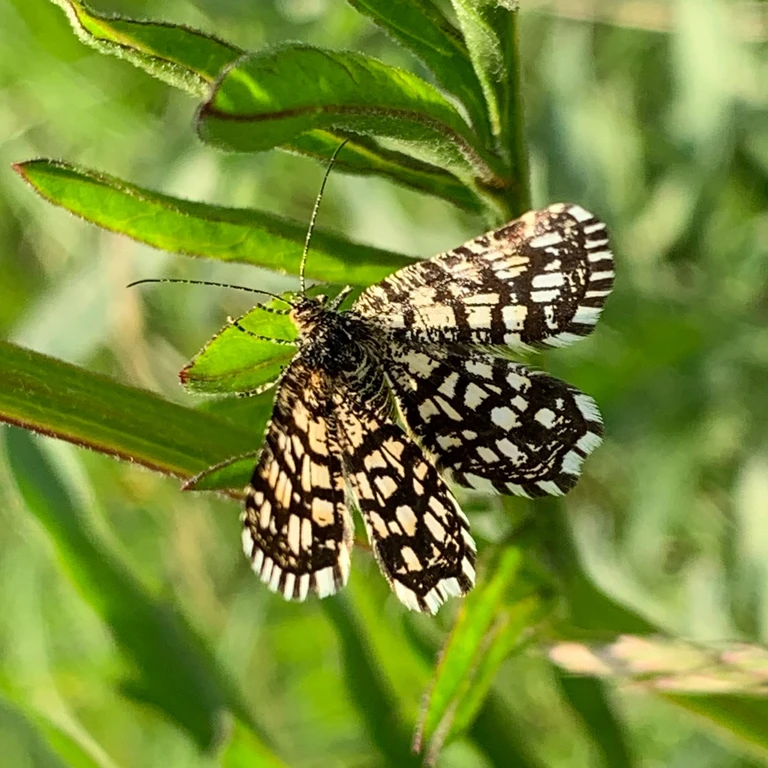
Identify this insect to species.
Chiasmia clathrata
